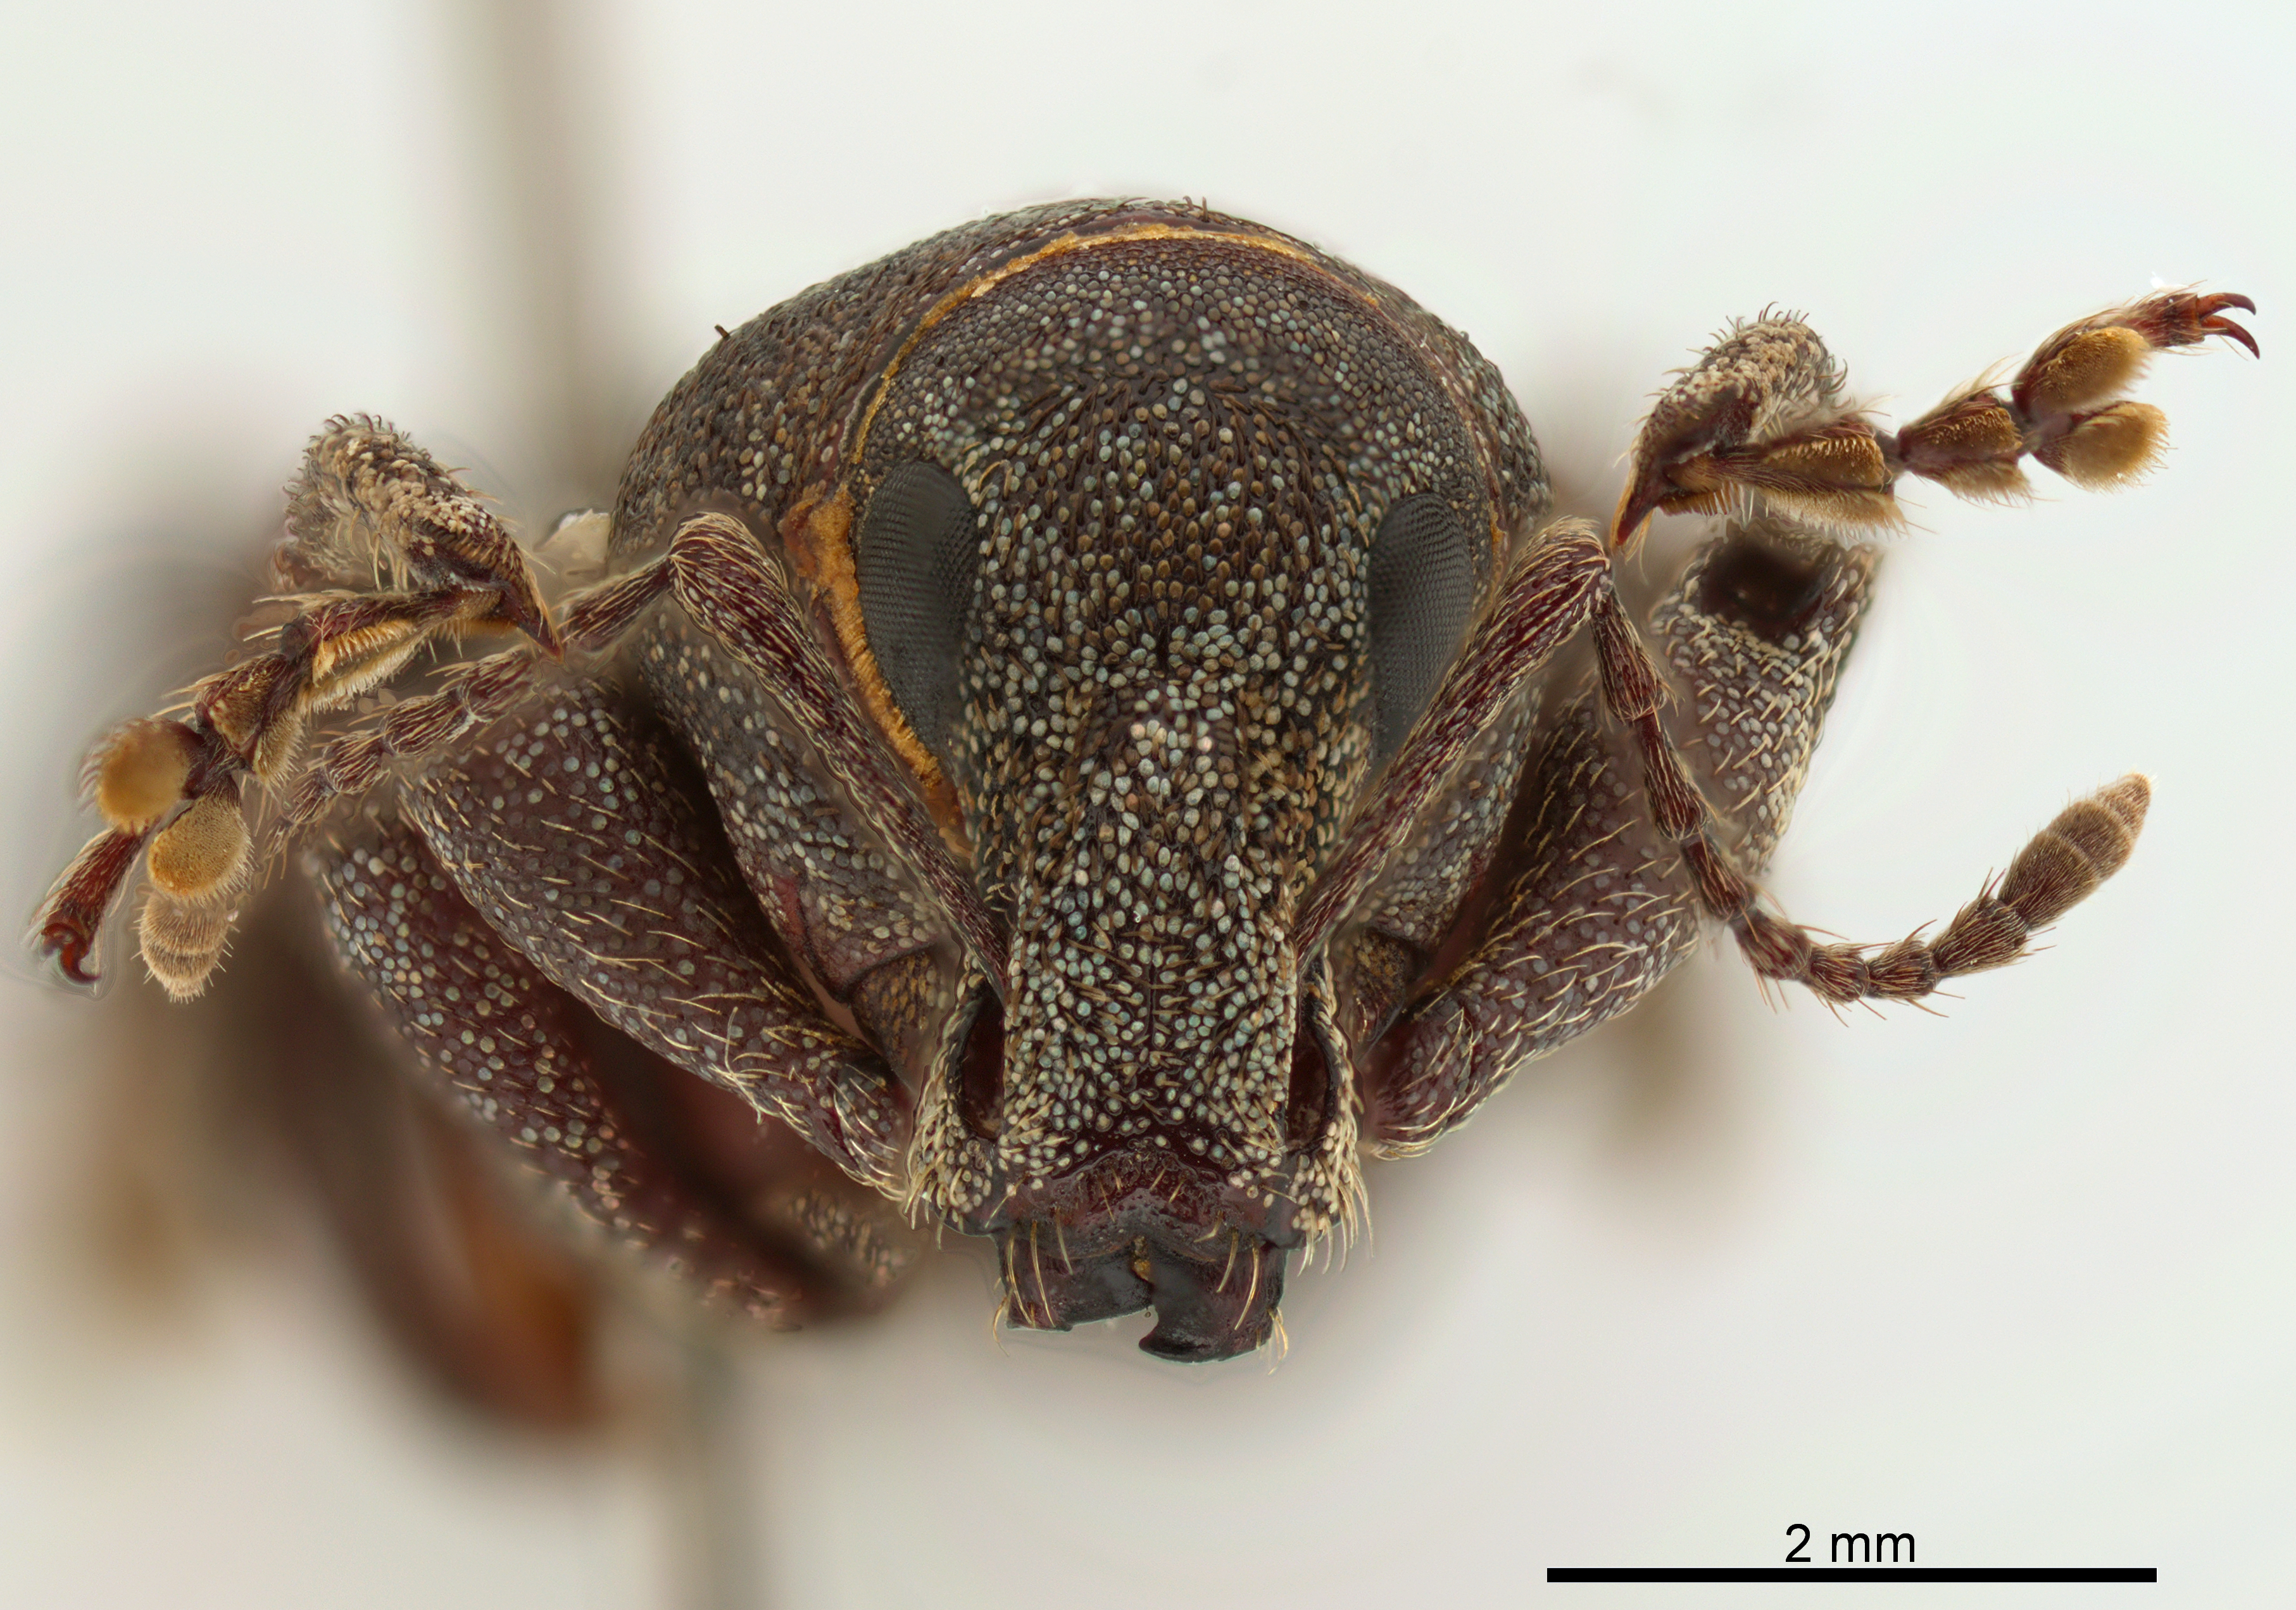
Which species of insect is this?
Orimodema protracta
